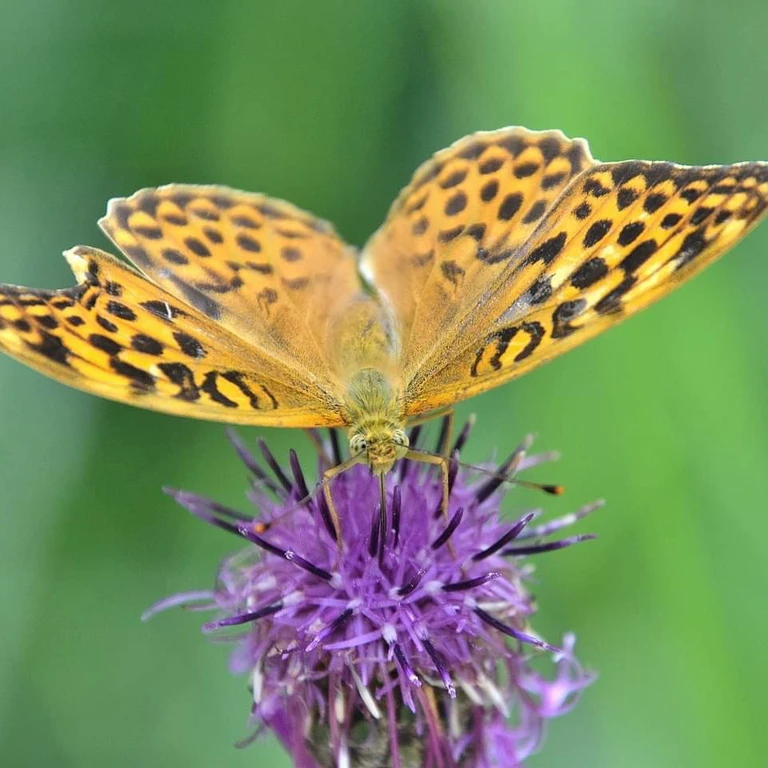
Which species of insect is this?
Argynnis paphia
